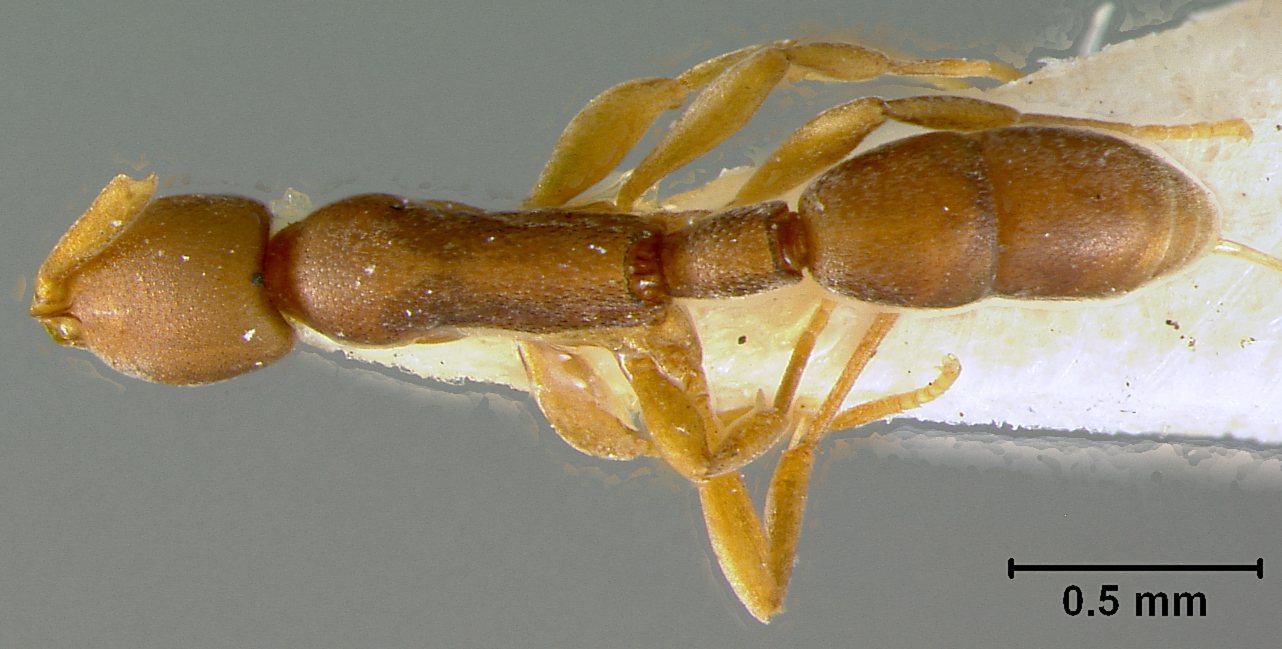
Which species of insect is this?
Probolomyrmex dammermani
